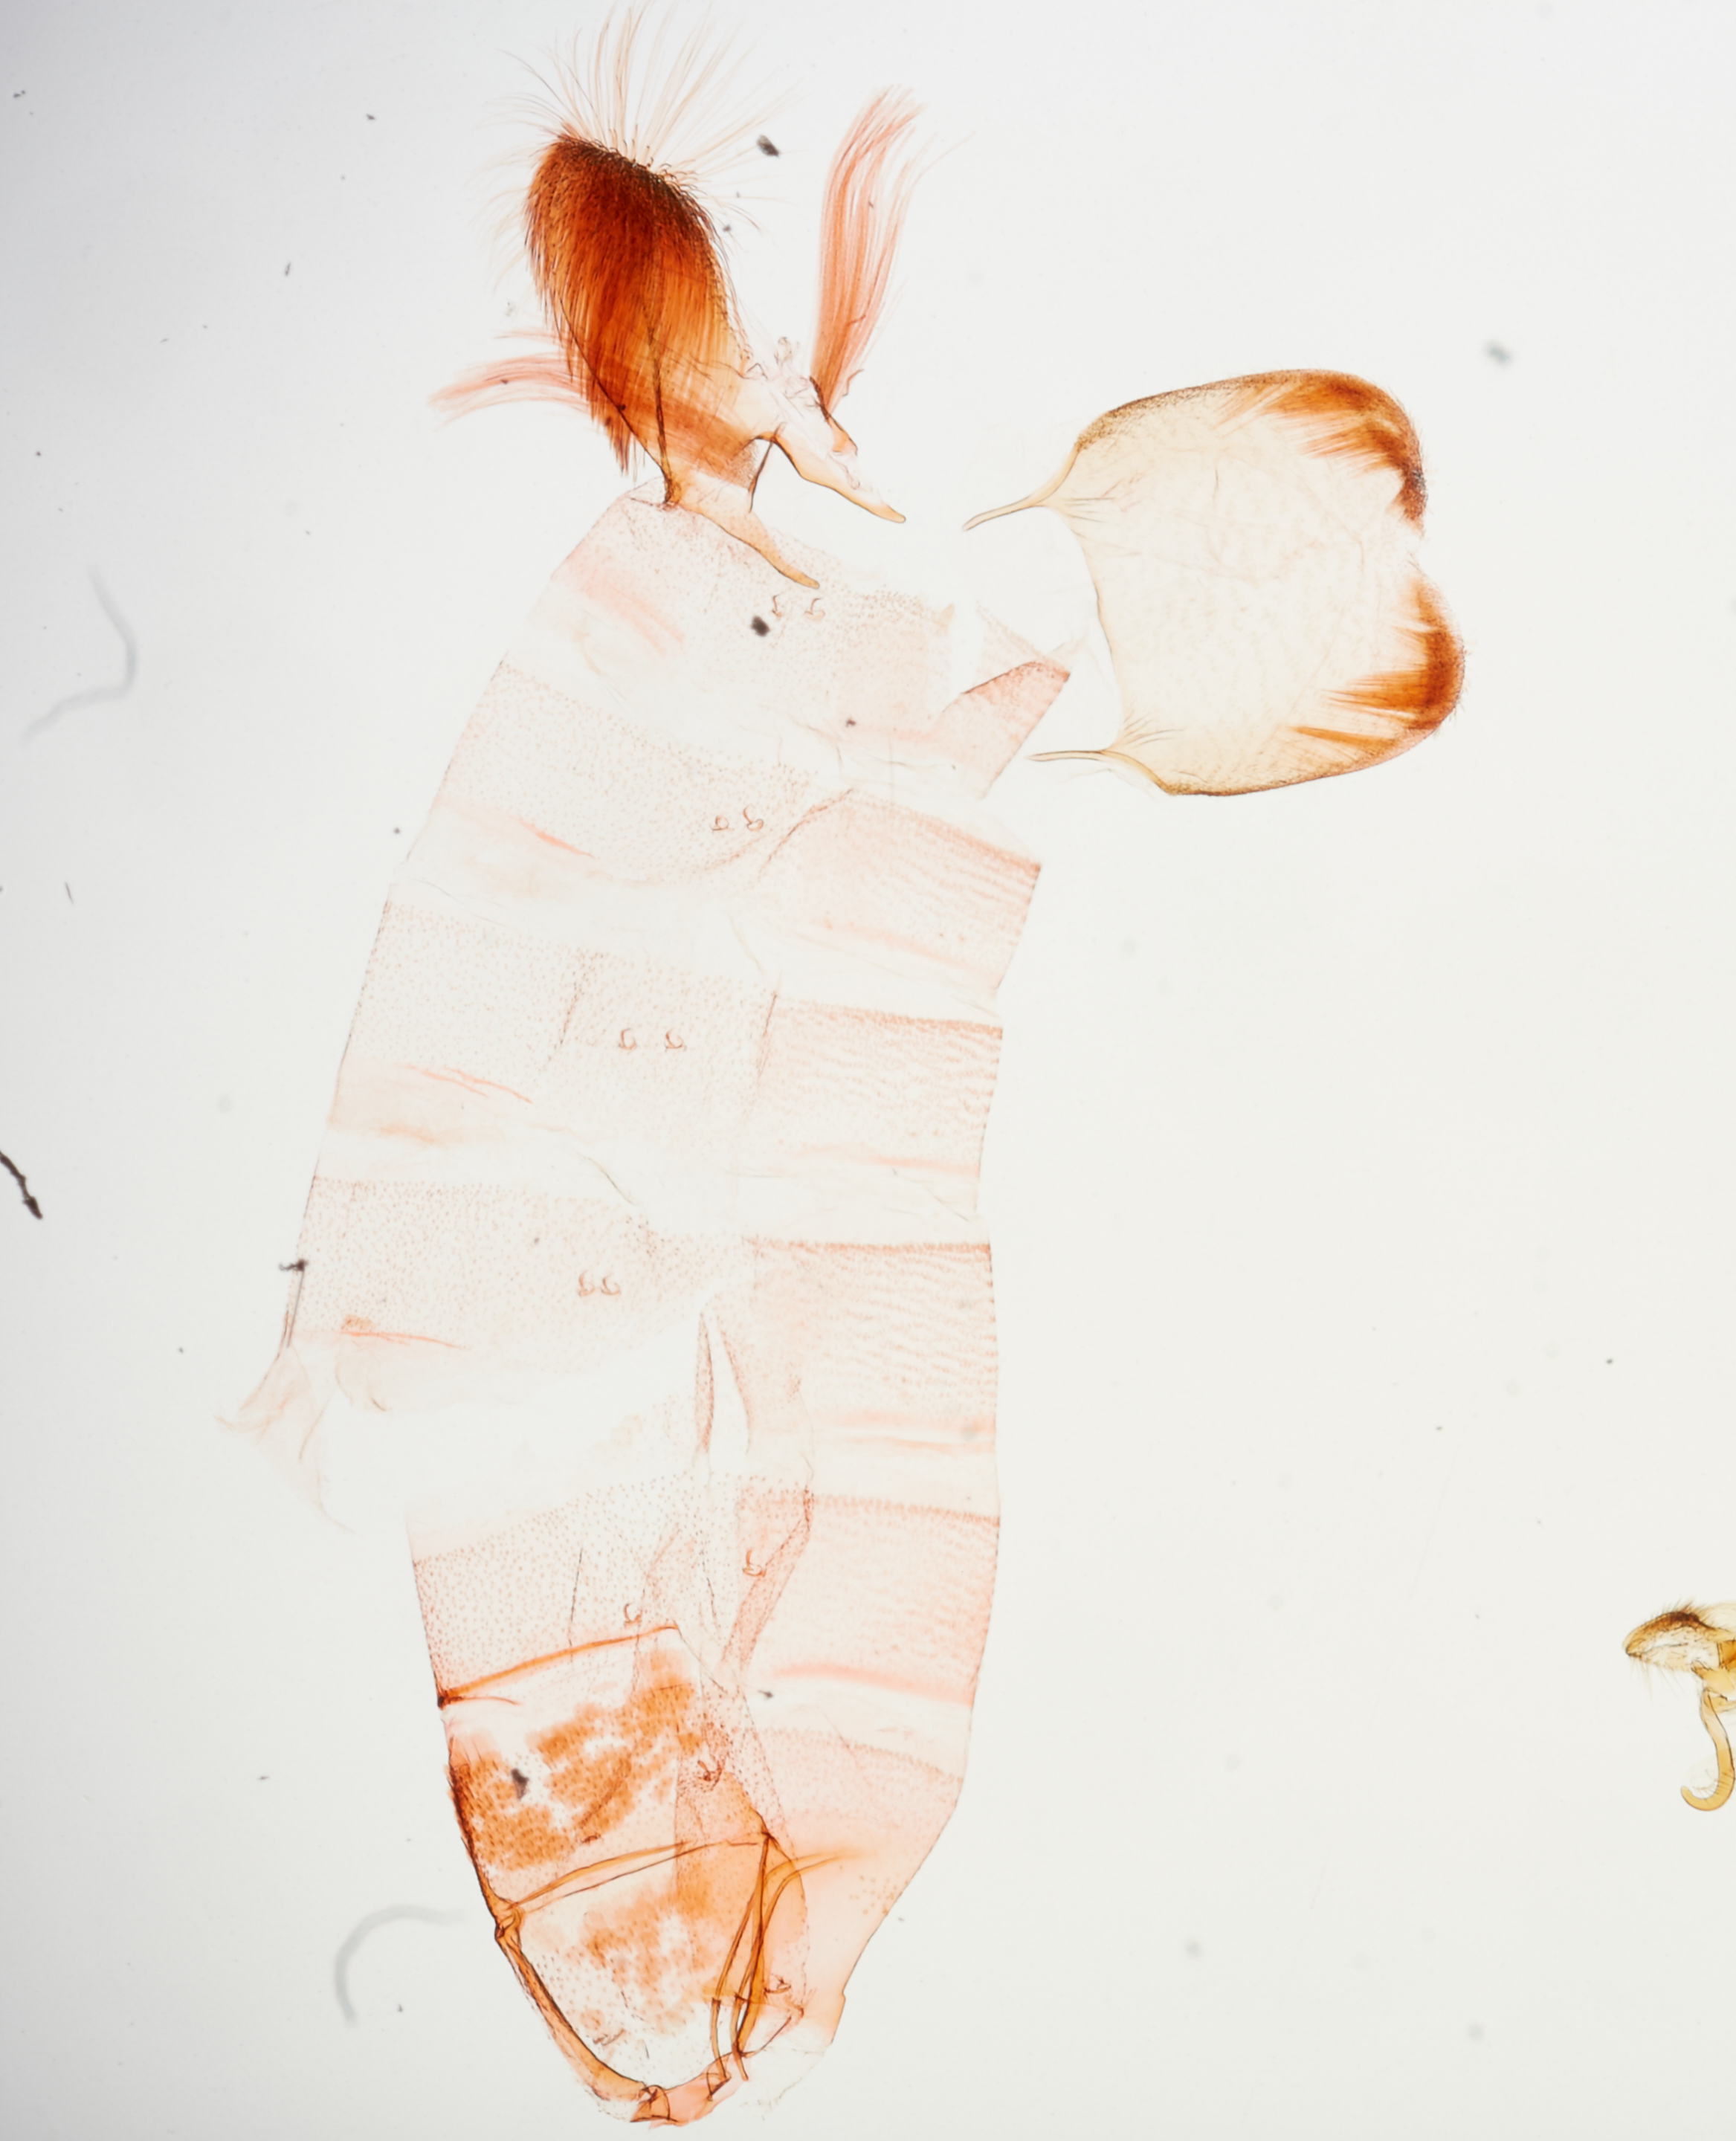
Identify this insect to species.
Filatima vaccinii
